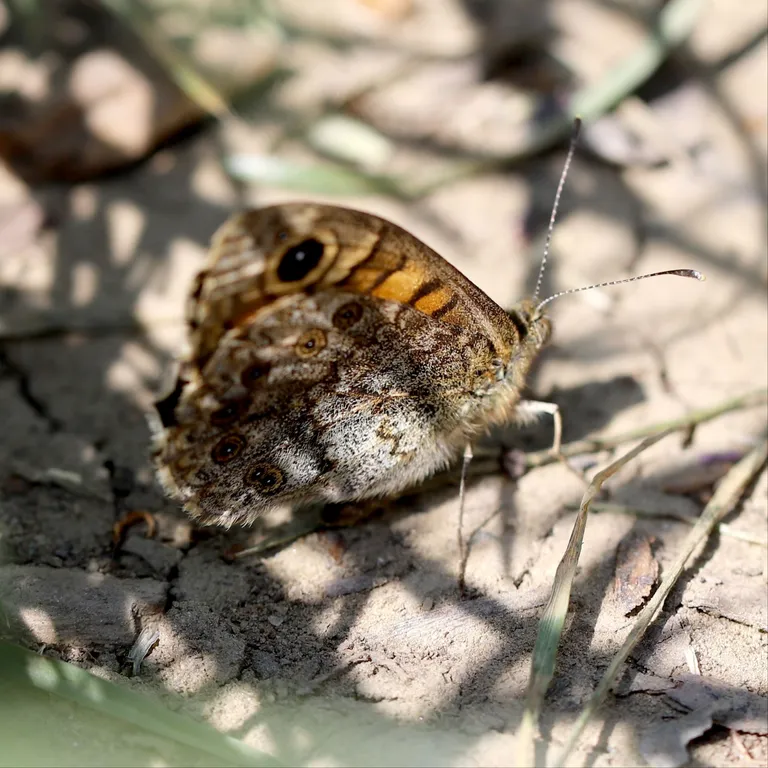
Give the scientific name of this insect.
Lasiommata megera (also Pararge megera)
